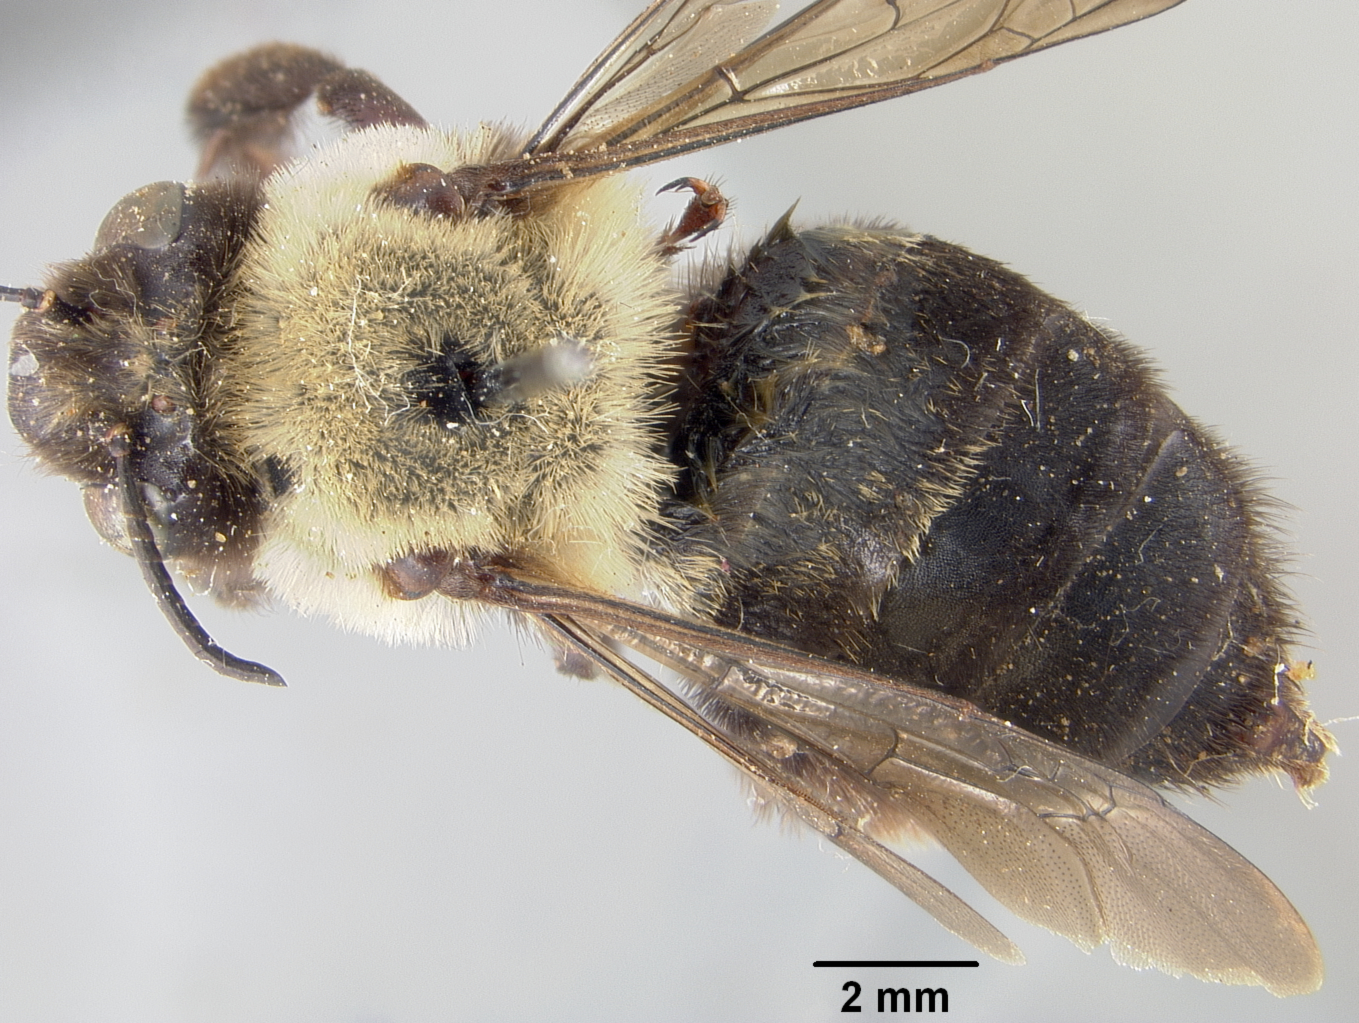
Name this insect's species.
Anthophora raui
